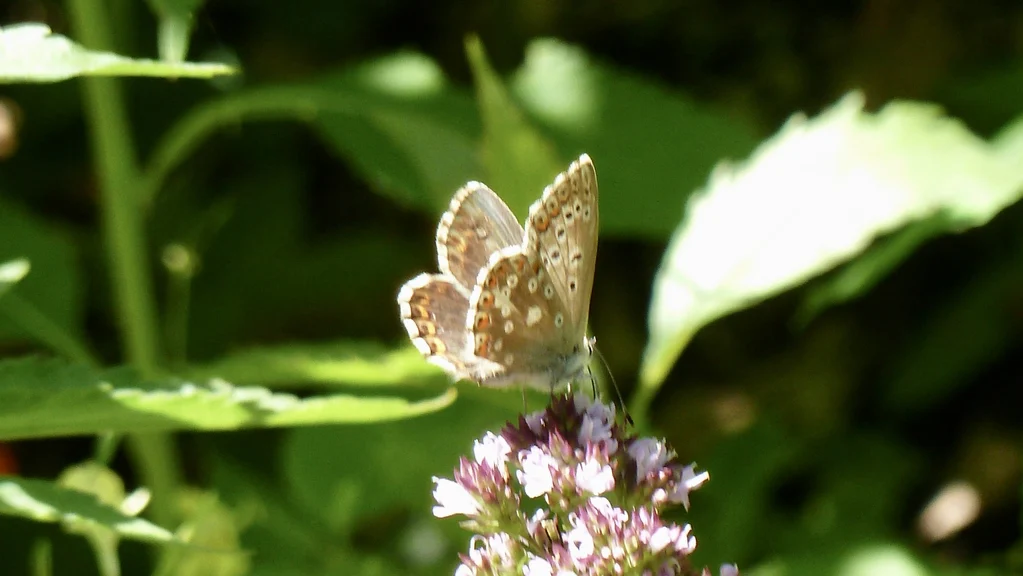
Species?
Lysandra coridon
